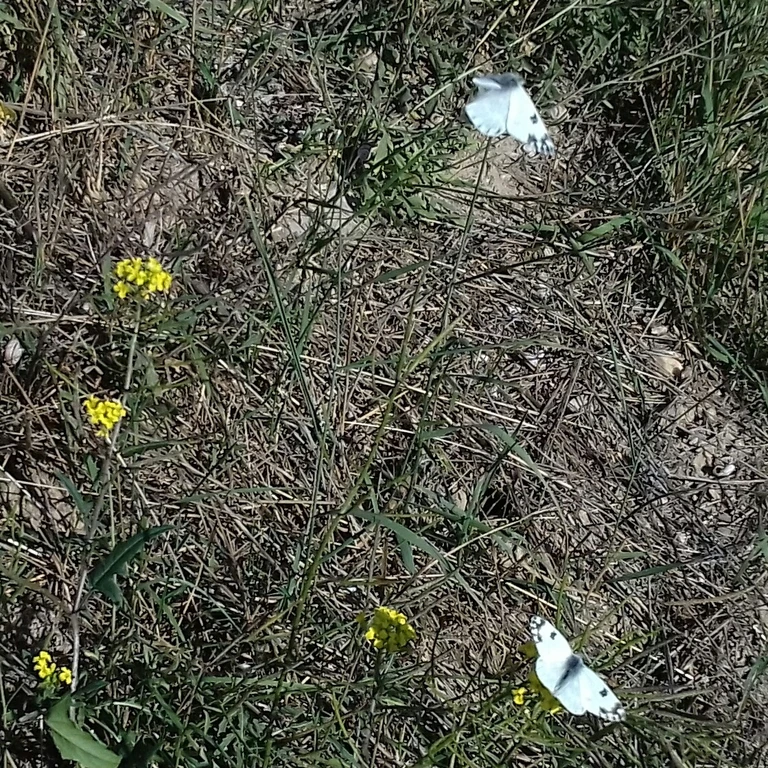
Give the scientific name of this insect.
Pontia edusa
